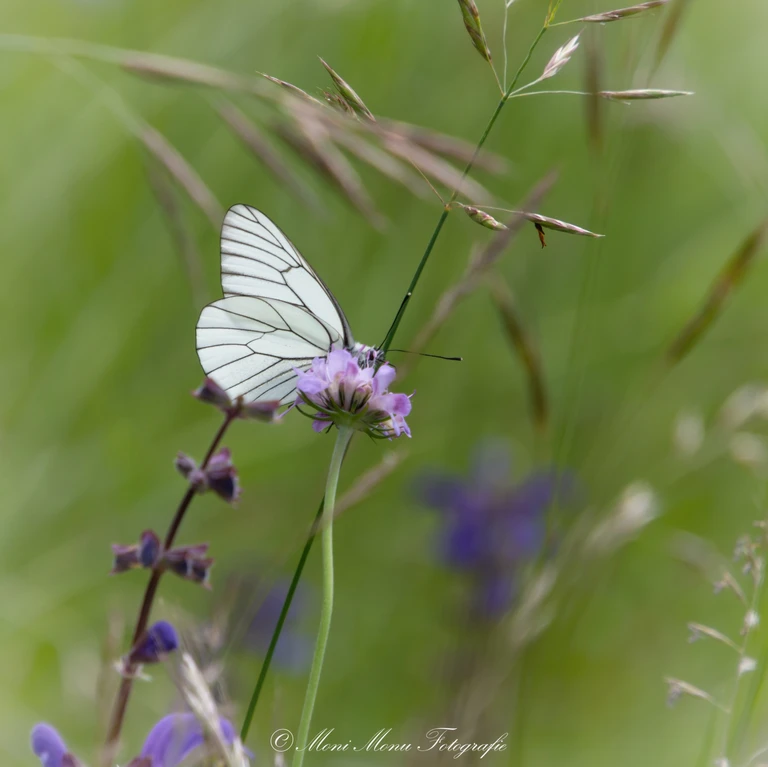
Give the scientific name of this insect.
Aporia crataegi
